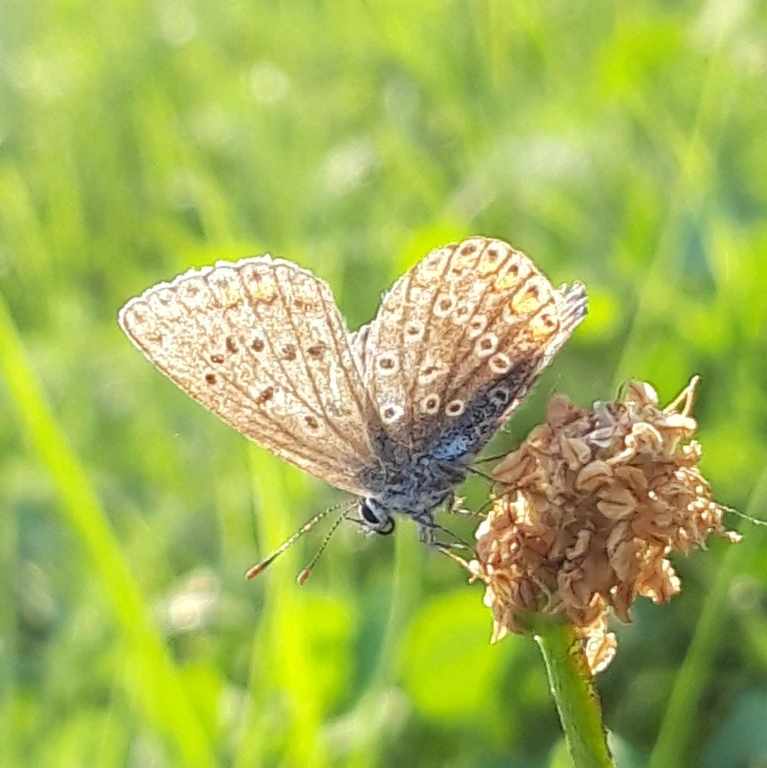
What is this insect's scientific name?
Polyommatus icarus
